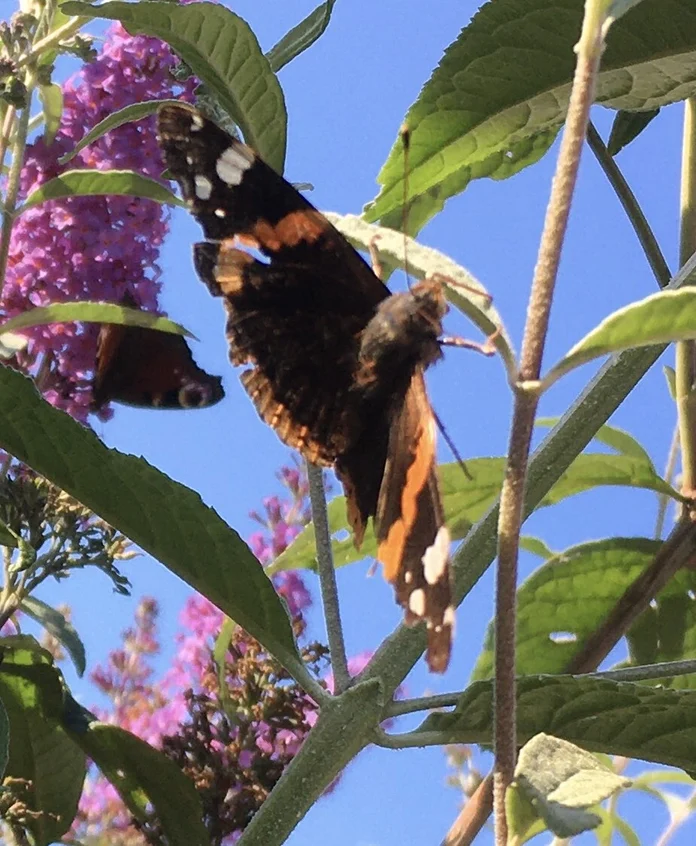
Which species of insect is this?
Vanessa atalanta
